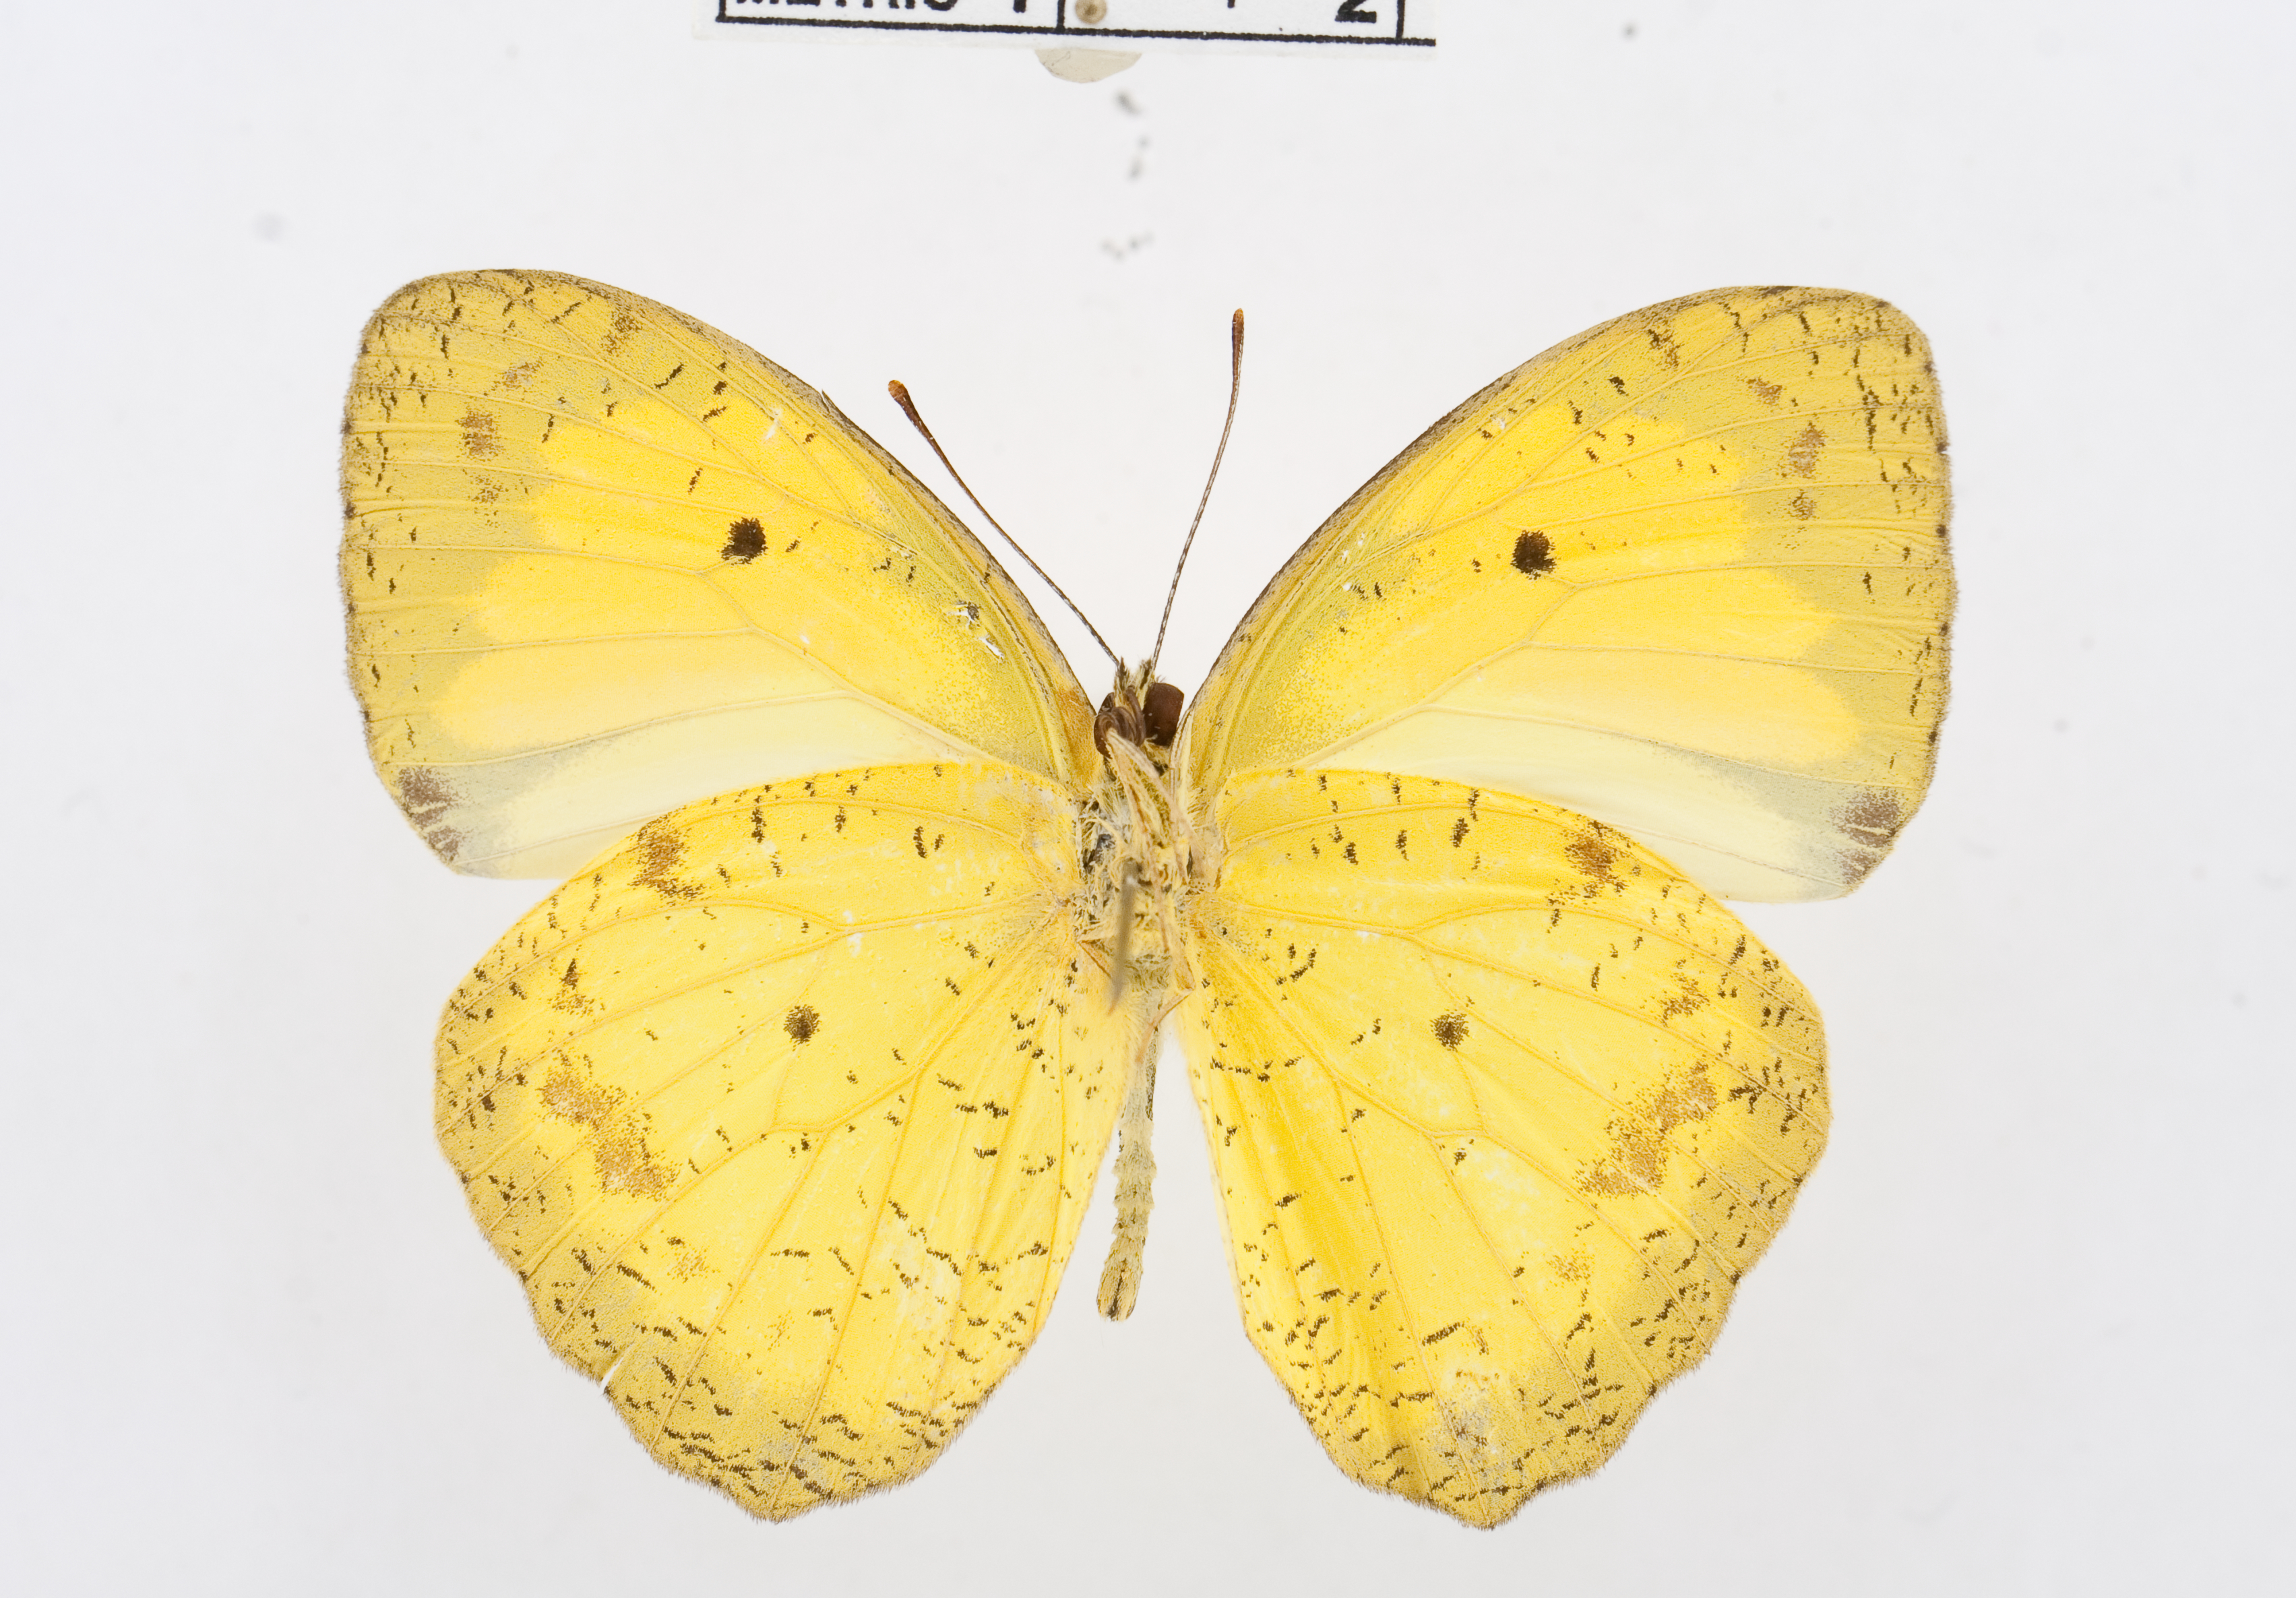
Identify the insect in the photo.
Ixias balice
